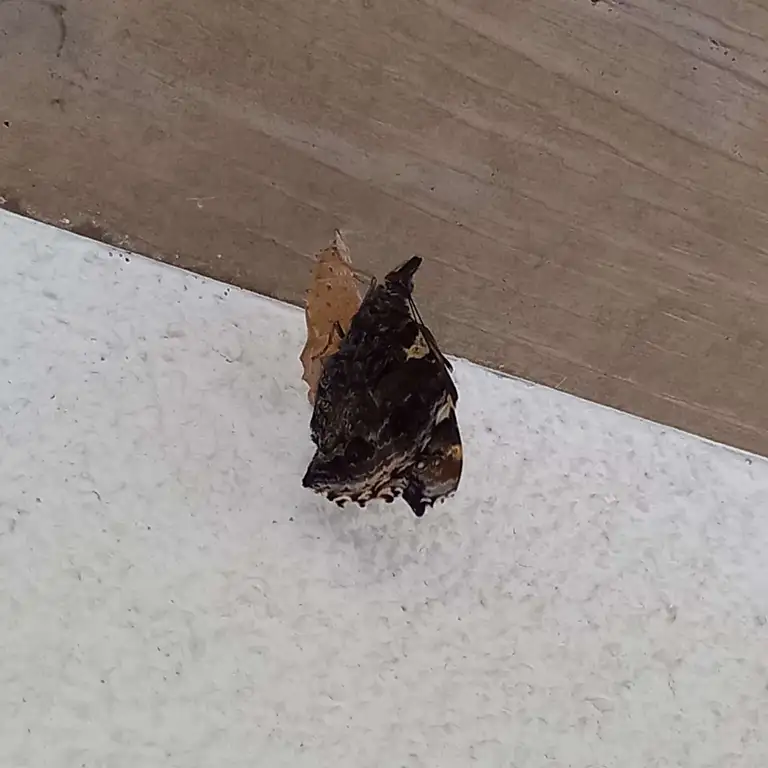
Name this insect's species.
Vanessa atalanta
